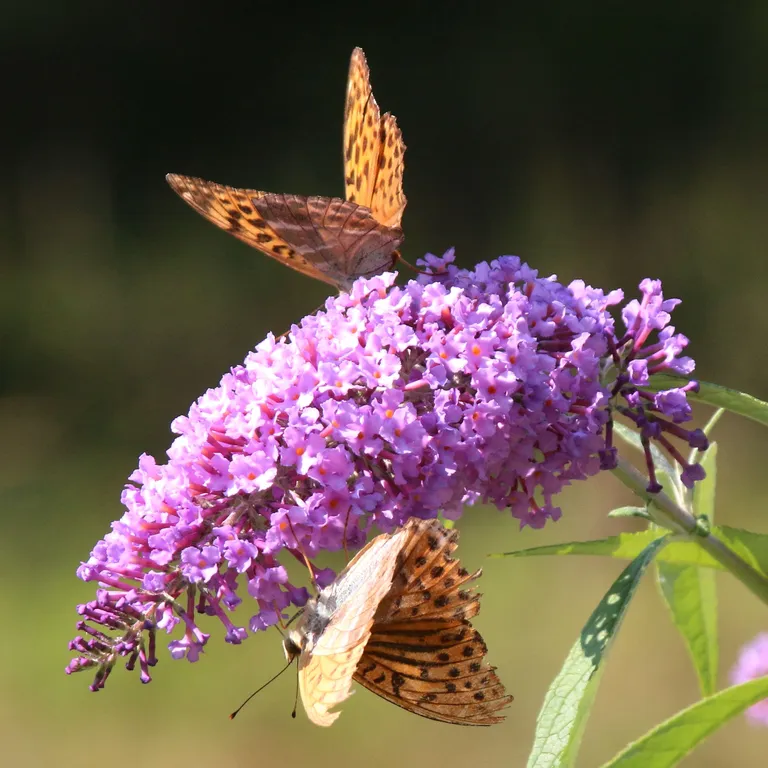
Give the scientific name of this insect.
Argynnis paphia
